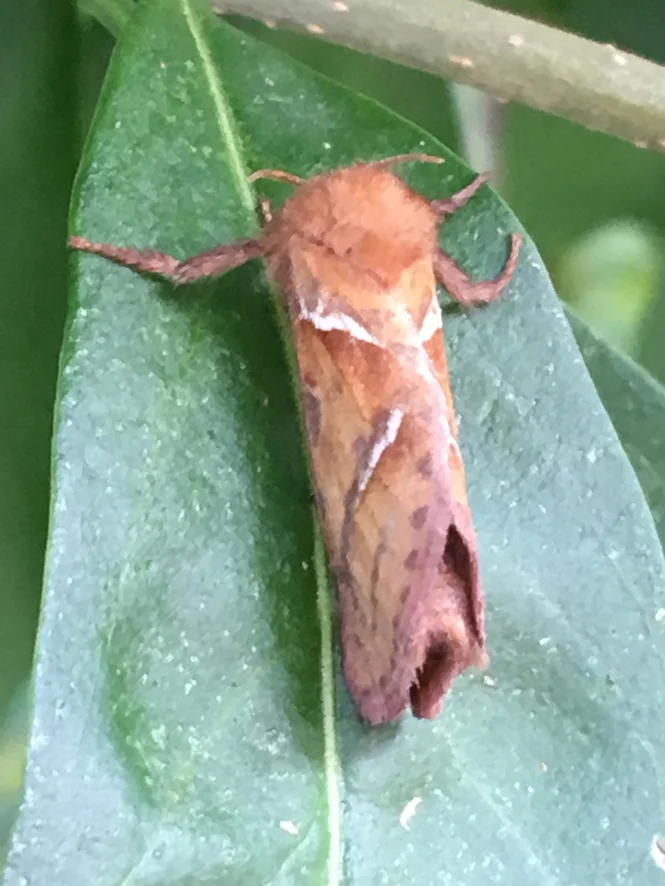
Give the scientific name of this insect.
Triodia sylvina
